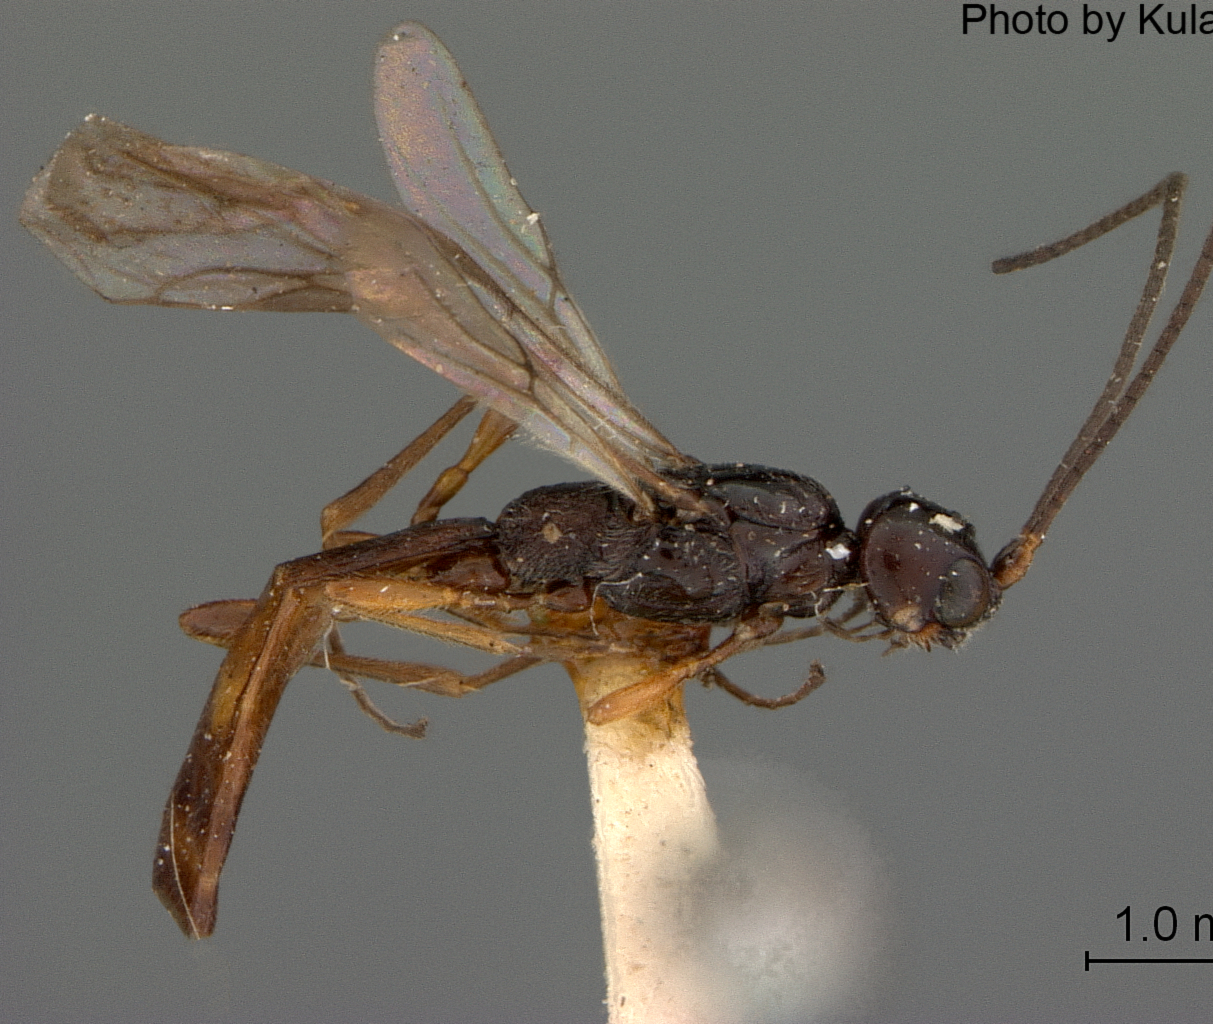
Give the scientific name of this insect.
Coelinius longulus
